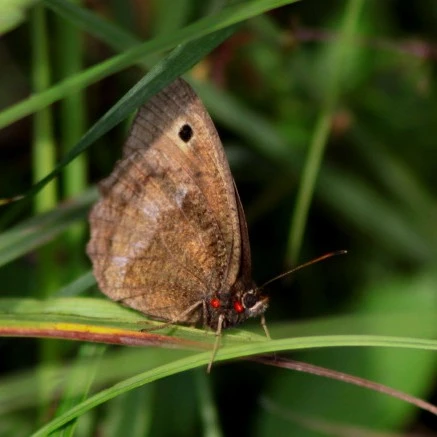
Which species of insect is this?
Minois dryas
